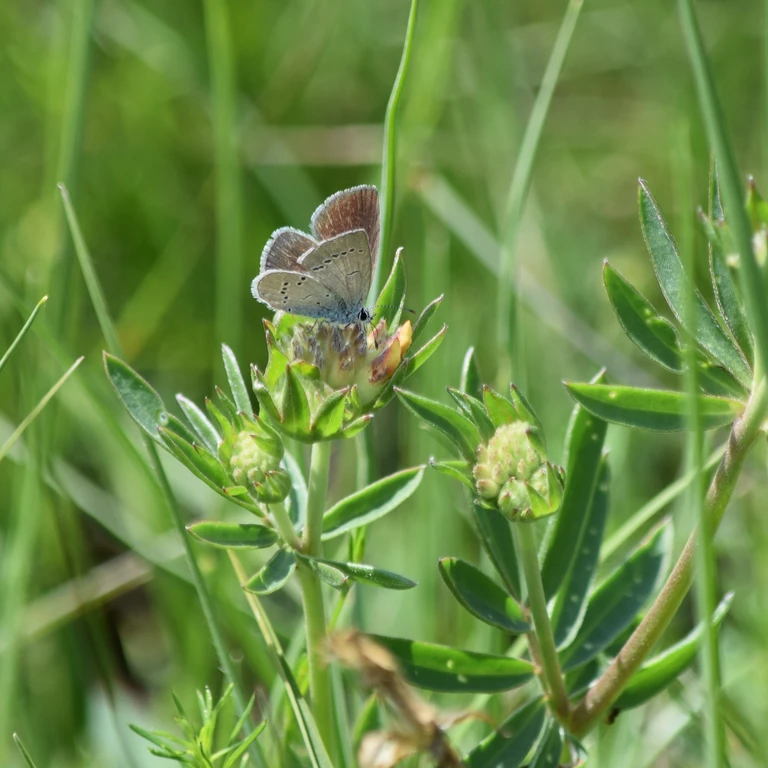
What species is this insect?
Cupido minimus
